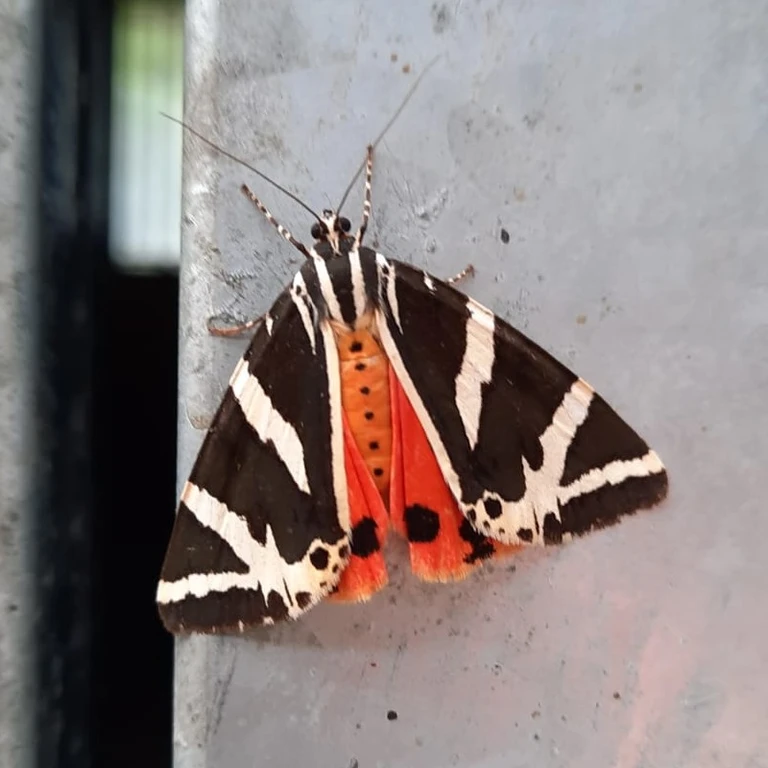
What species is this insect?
Euplagia quadripunctaria
